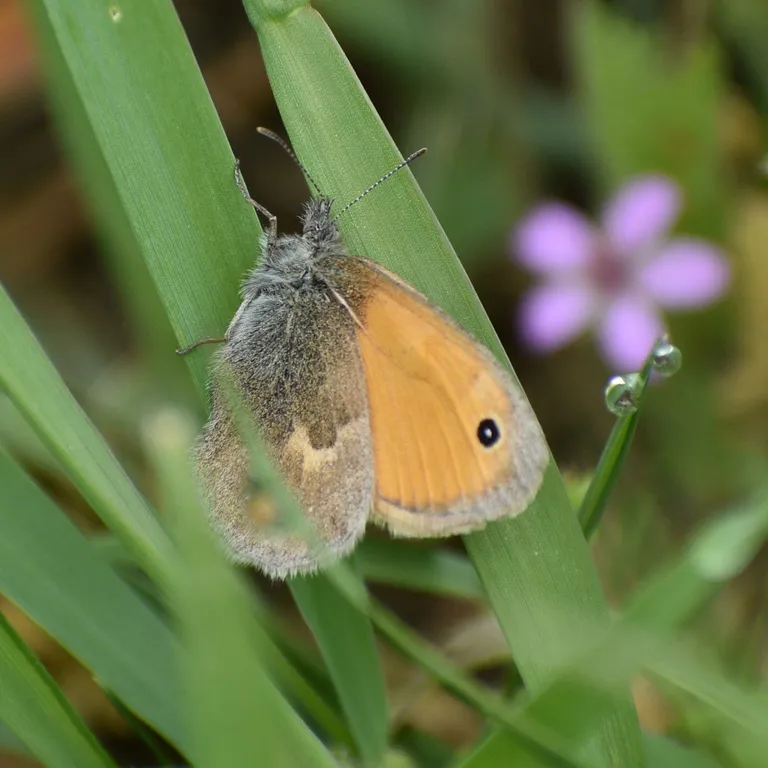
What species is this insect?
Coenonympha pamphilus
